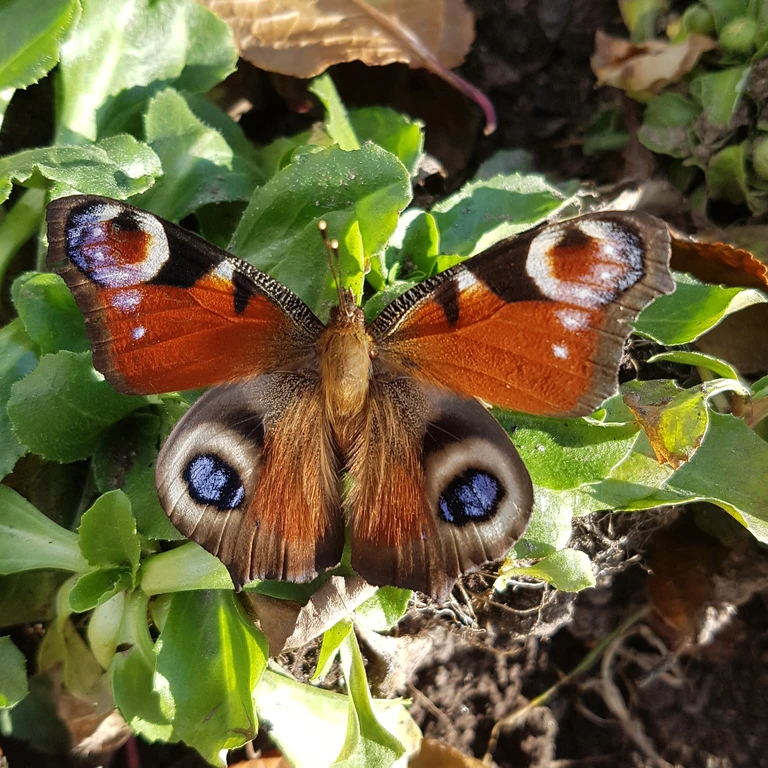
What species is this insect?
Aglais io
